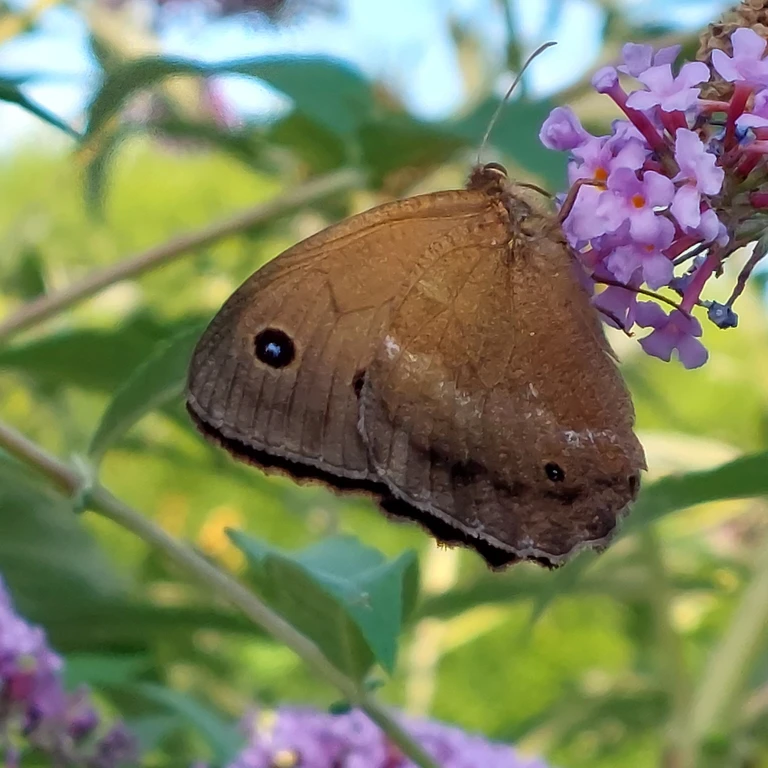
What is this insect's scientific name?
Minois dryas
